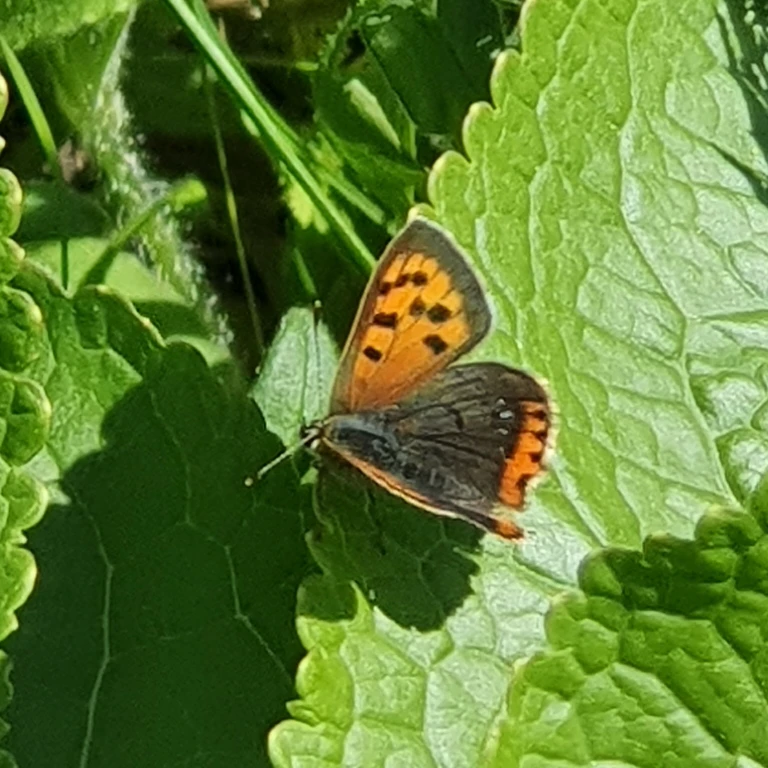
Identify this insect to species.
Lycaena phlaeas
